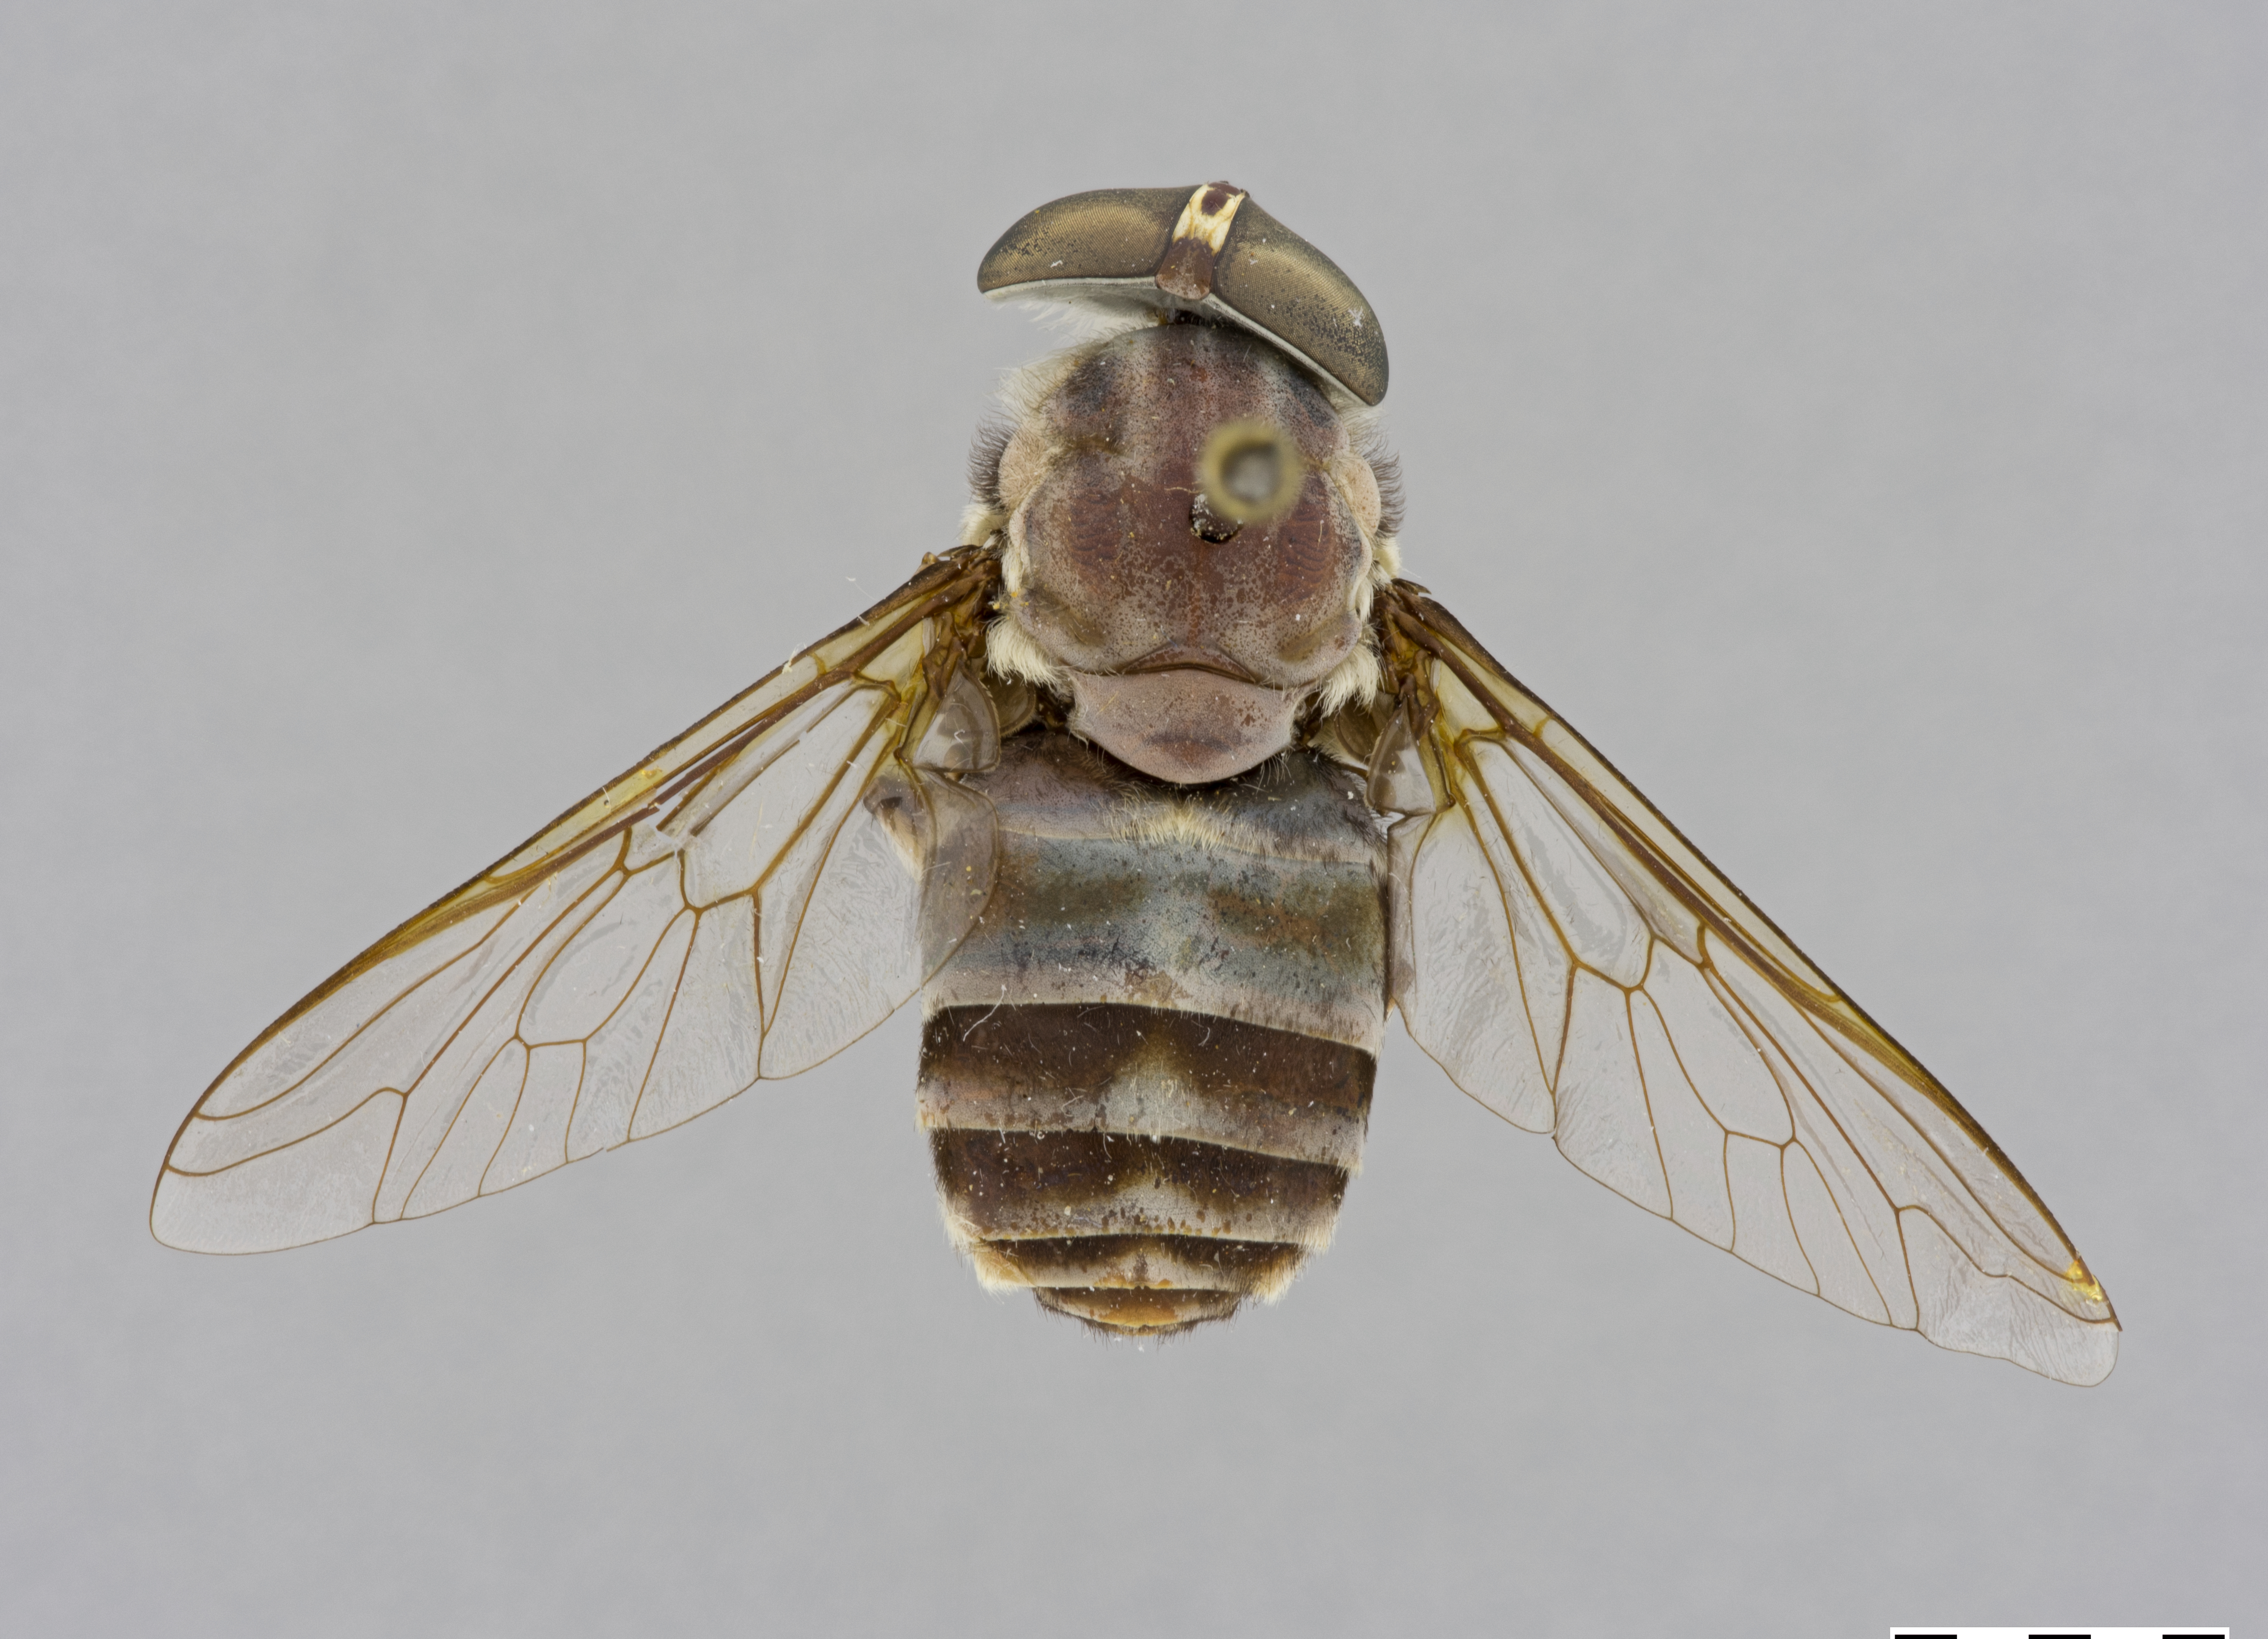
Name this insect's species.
Tabanus abaculus
